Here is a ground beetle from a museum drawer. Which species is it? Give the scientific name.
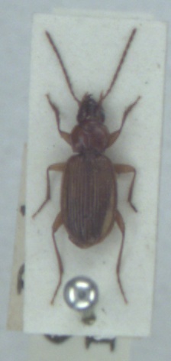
Trechus fulvus
